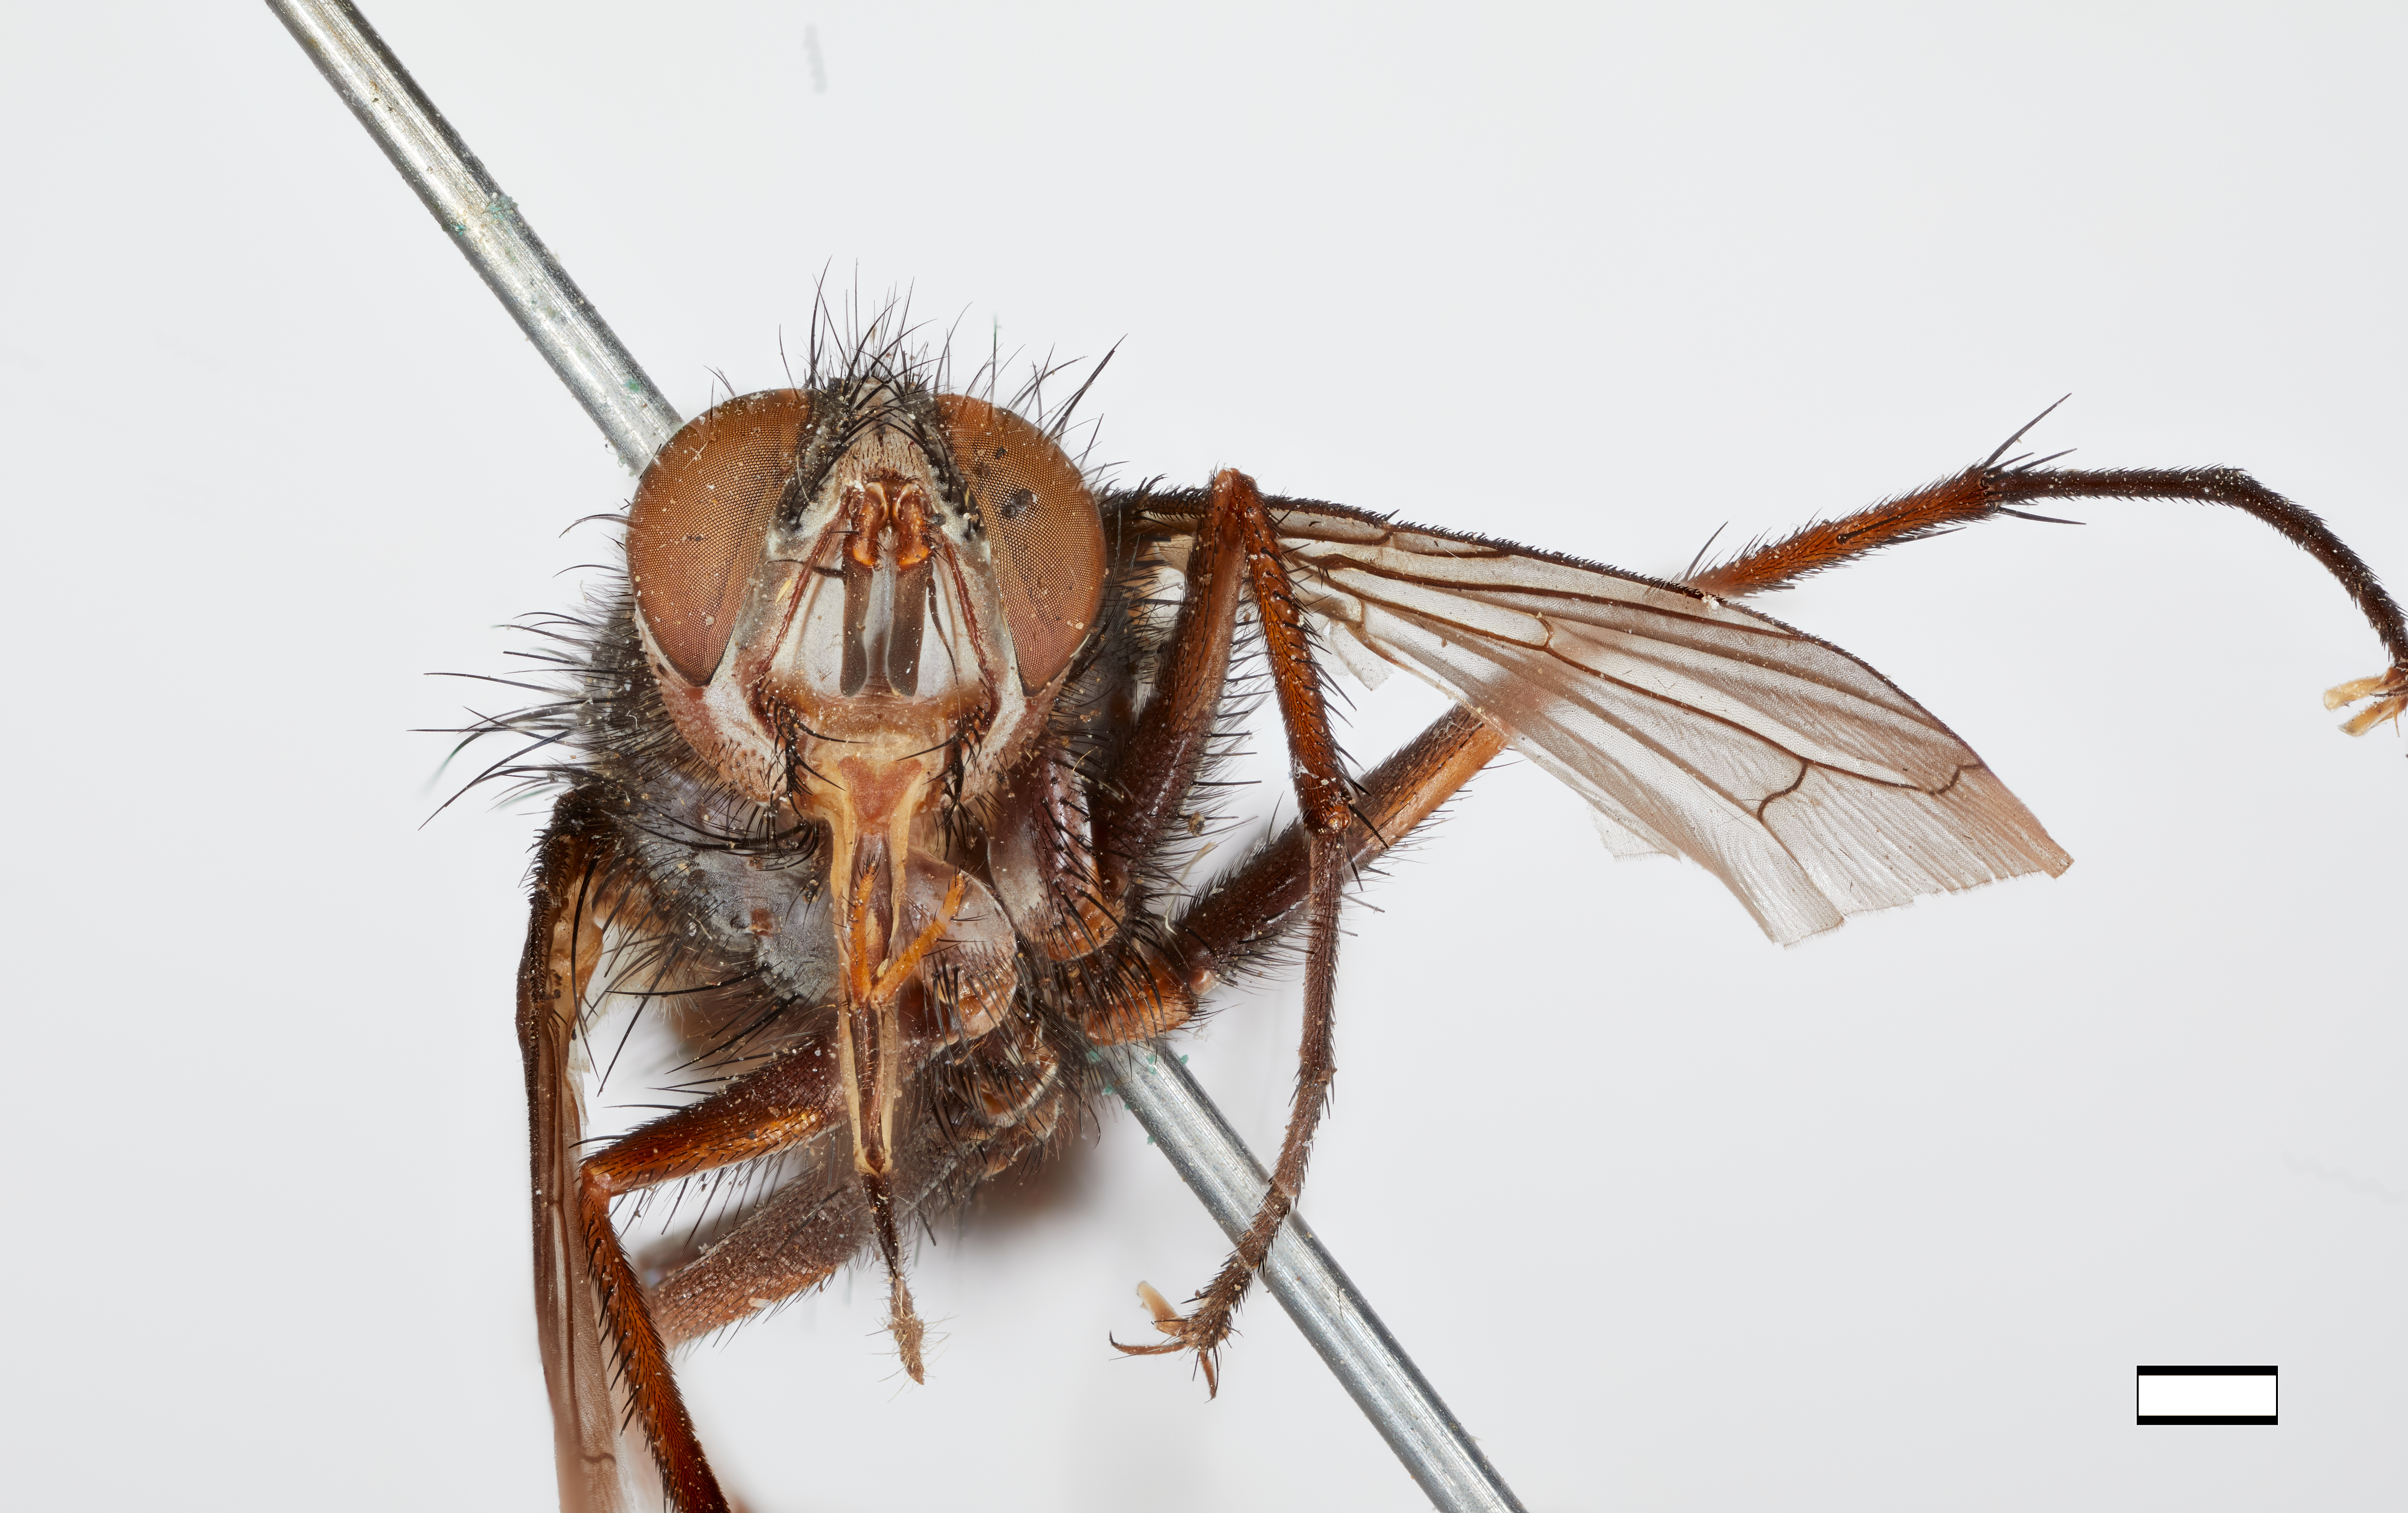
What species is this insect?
Demoticus piperi
